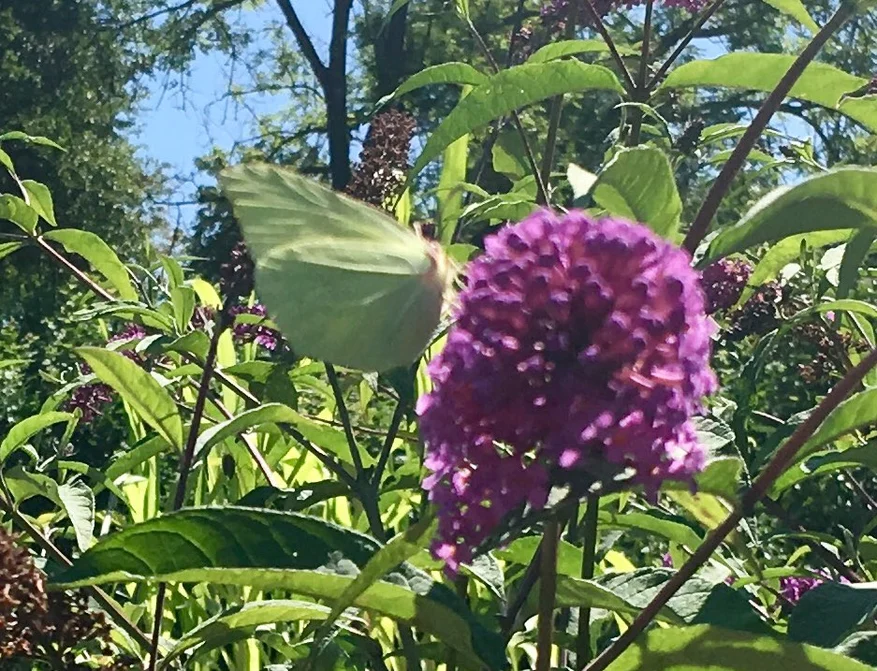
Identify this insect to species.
Gonepteryx rhamni
